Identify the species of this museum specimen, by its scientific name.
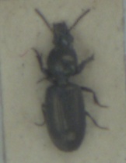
Dyschirius salinus
